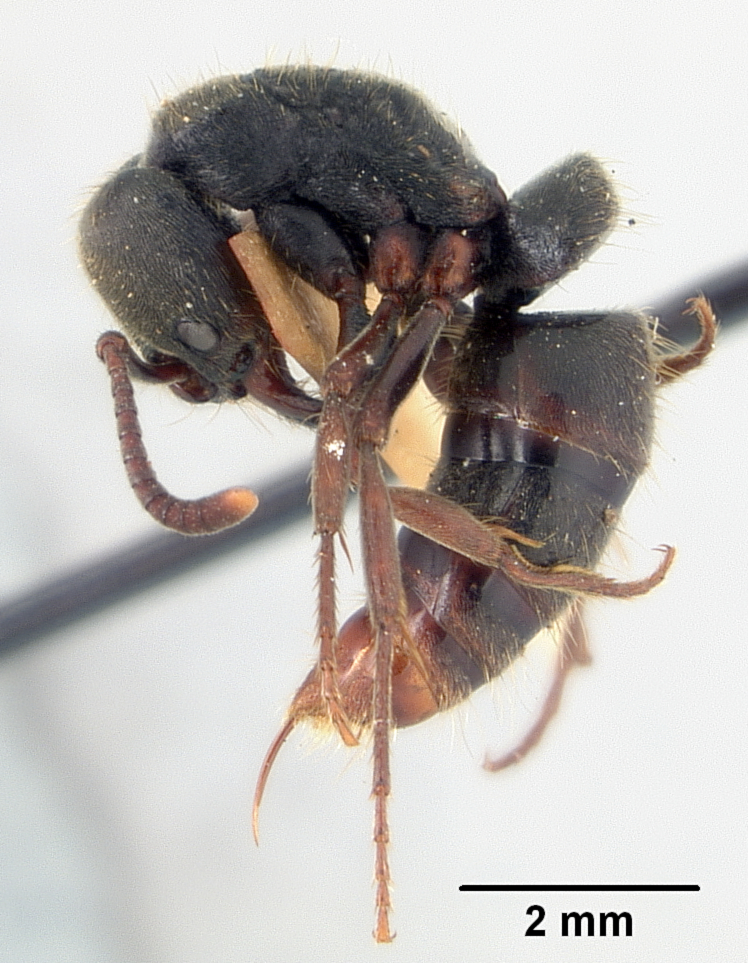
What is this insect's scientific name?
Pachycondyla harpax
